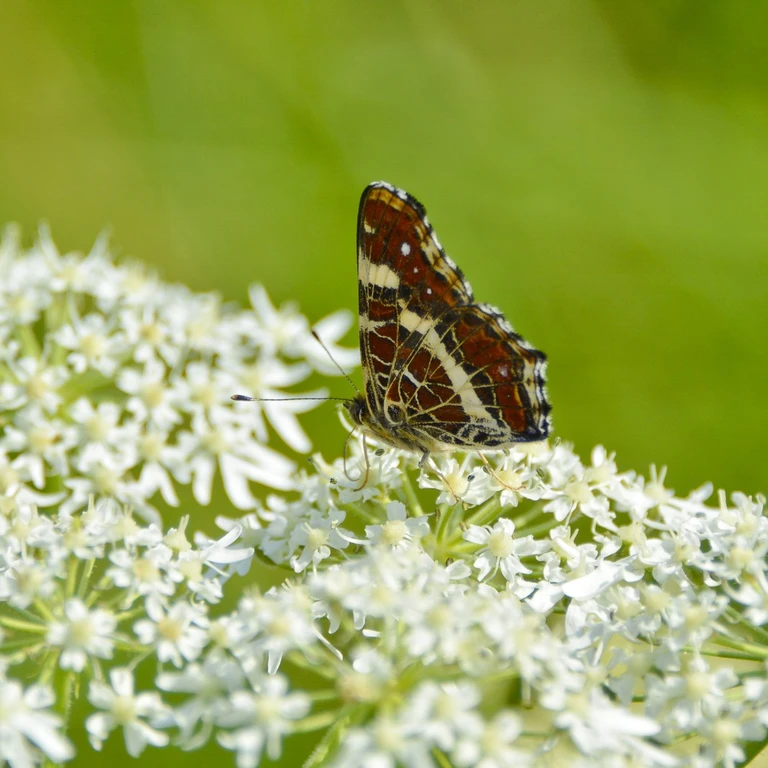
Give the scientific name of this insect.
Araschnia levana
